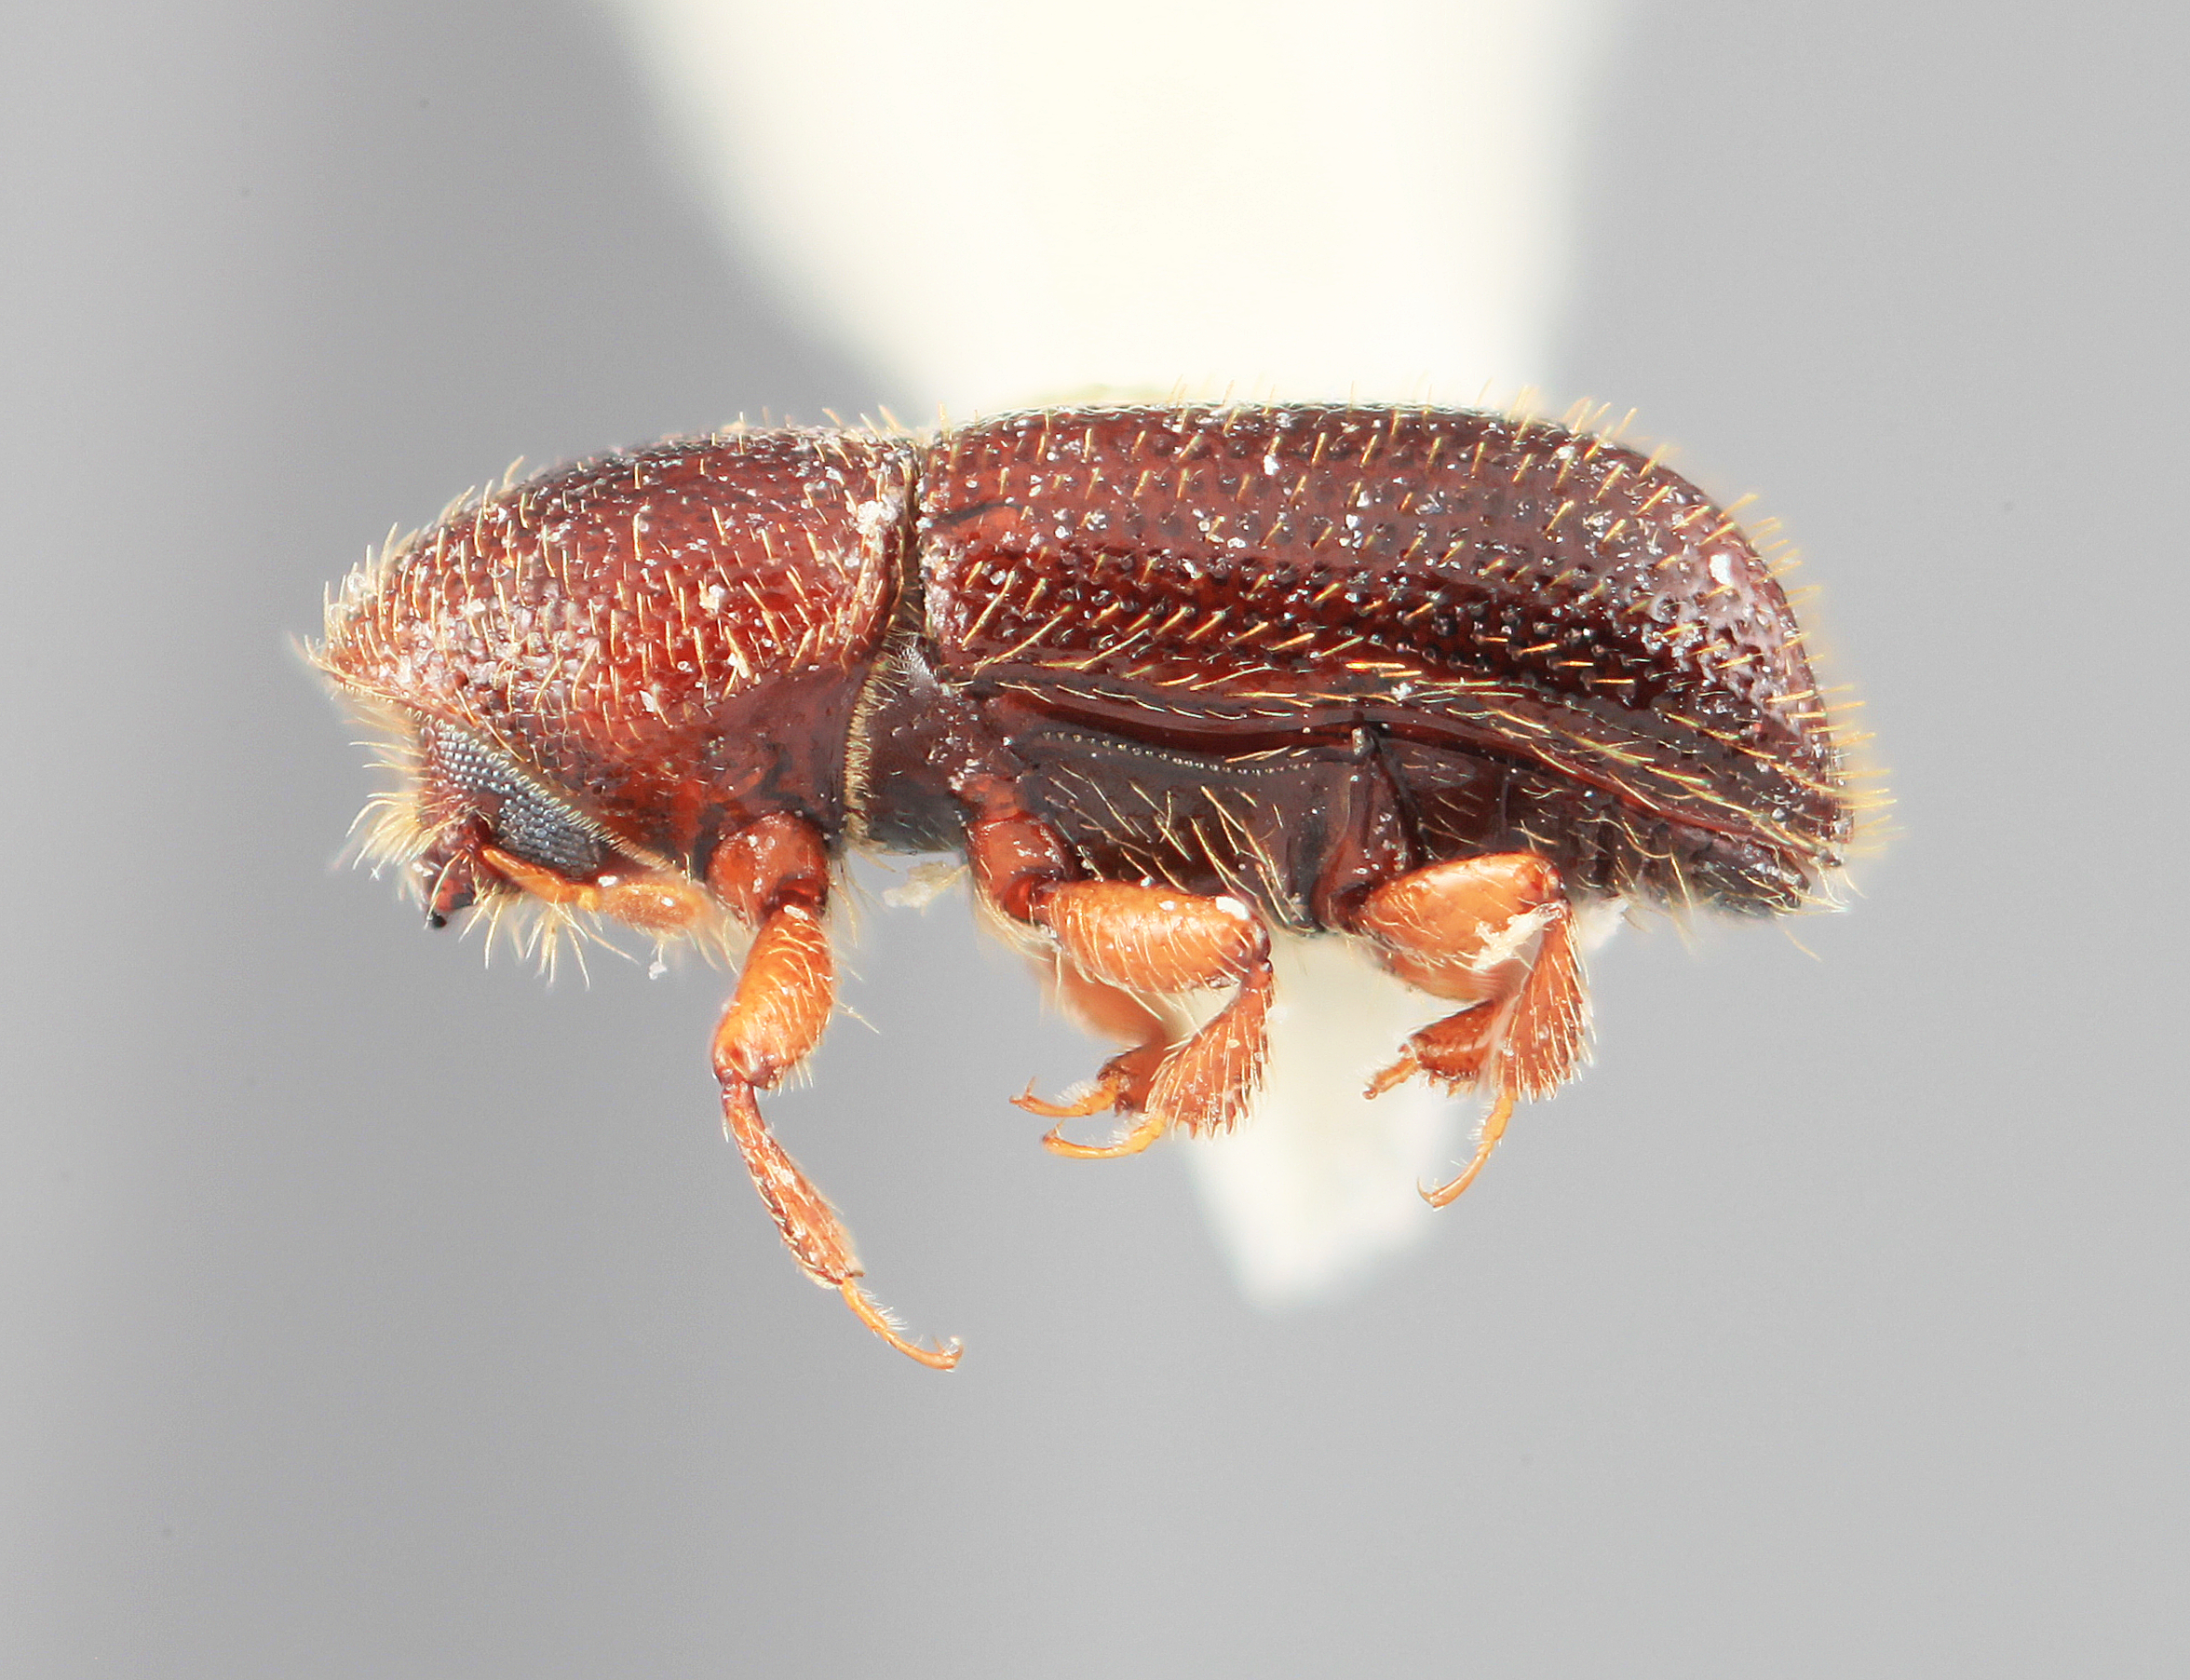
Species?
Dendrocranulus sobrinus
